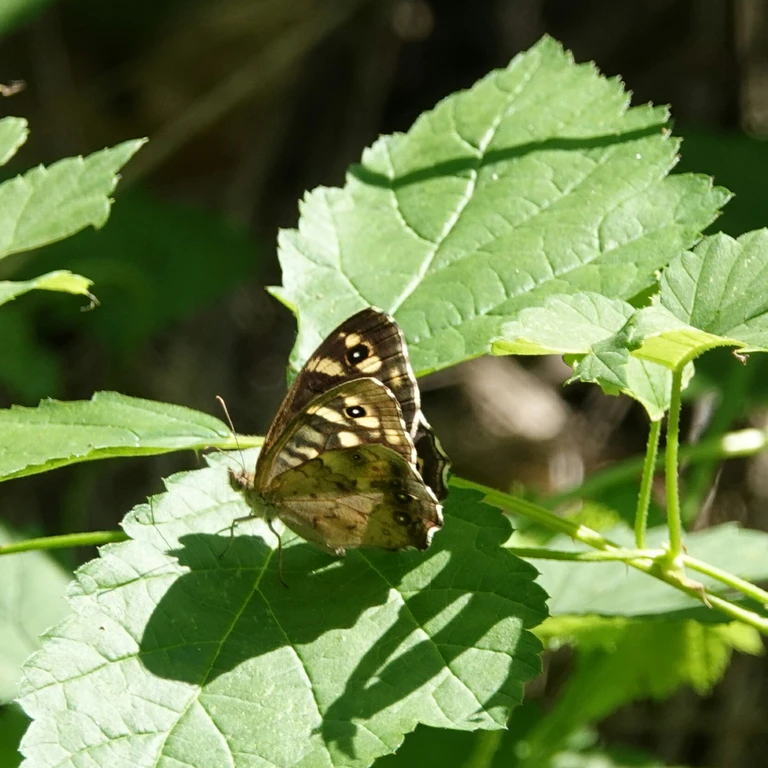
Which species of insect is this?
Pararge aegeria
